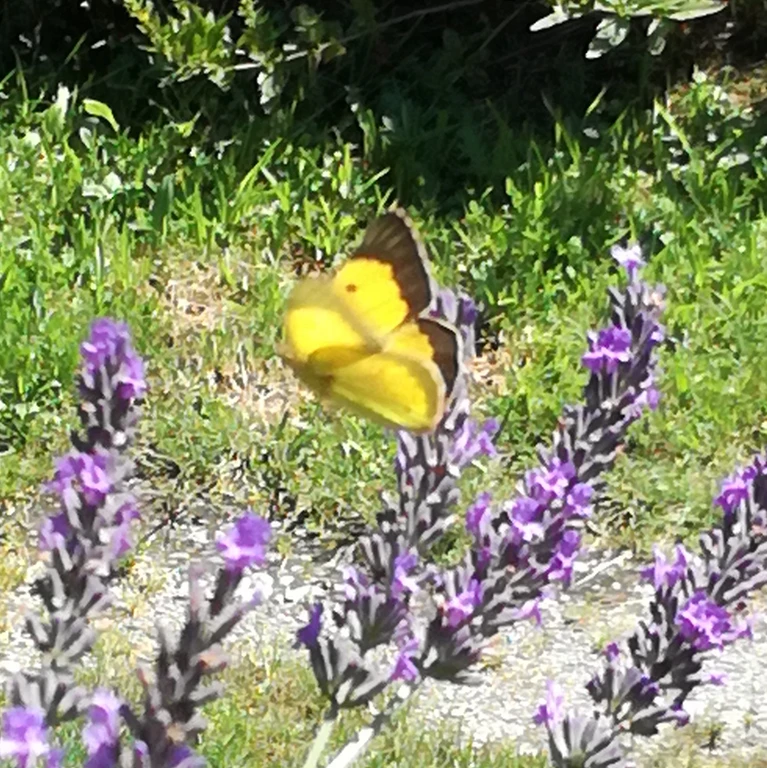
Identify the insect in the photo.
Colias croceus
